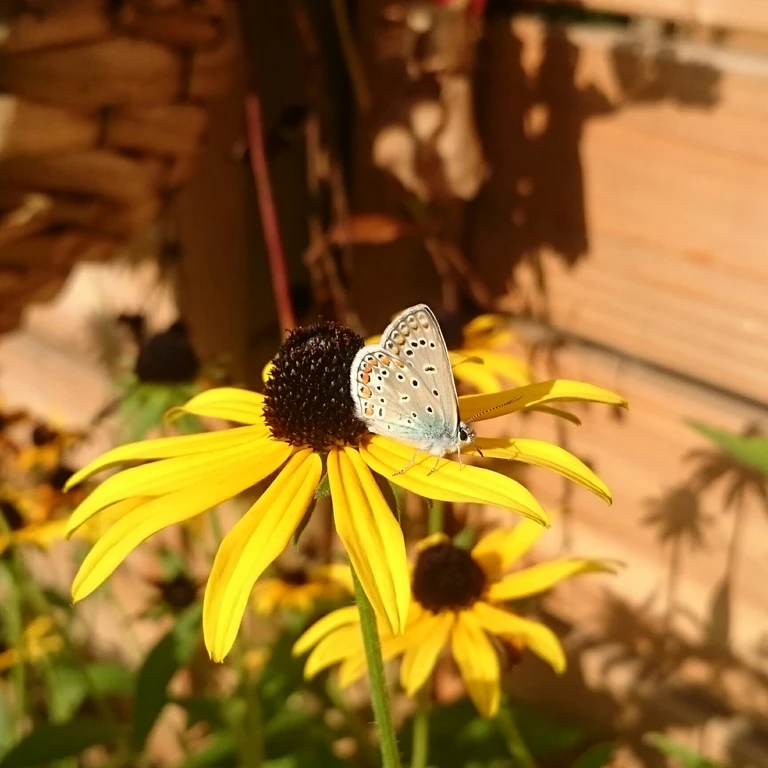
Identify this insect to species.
Polyommatus icarus
